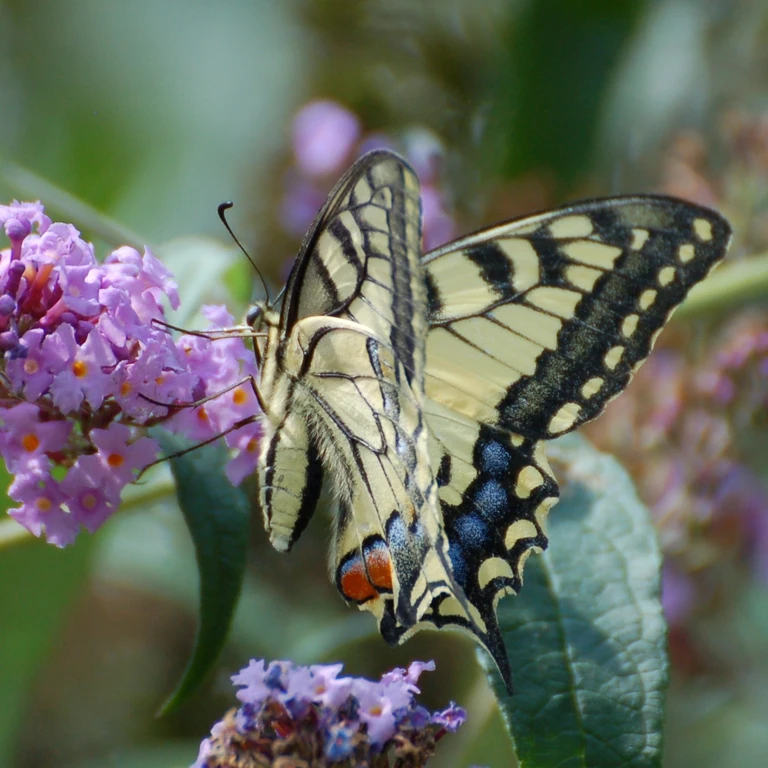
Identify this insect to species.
Papilio machaon
